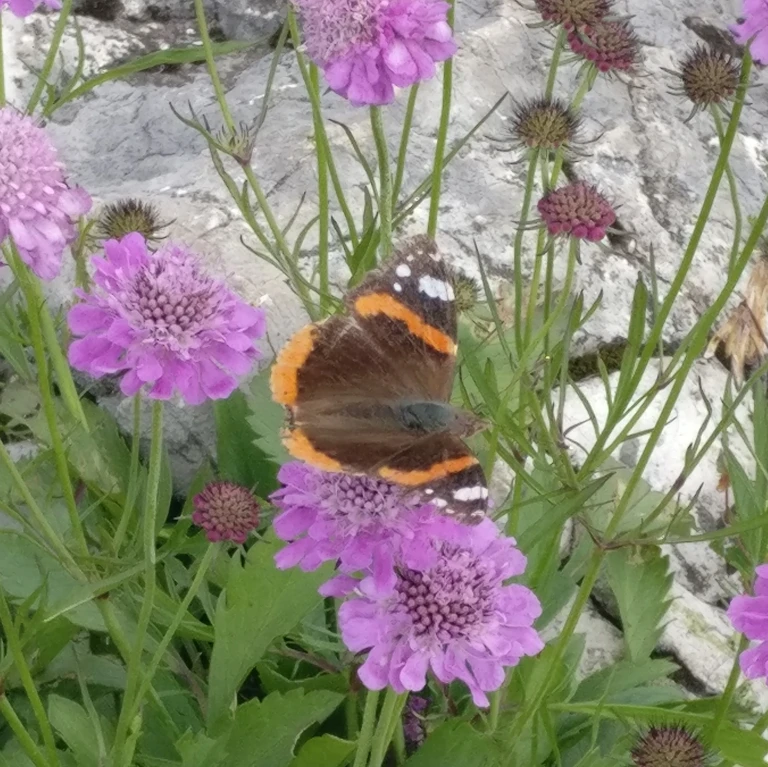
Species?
Vanessa atalanta
